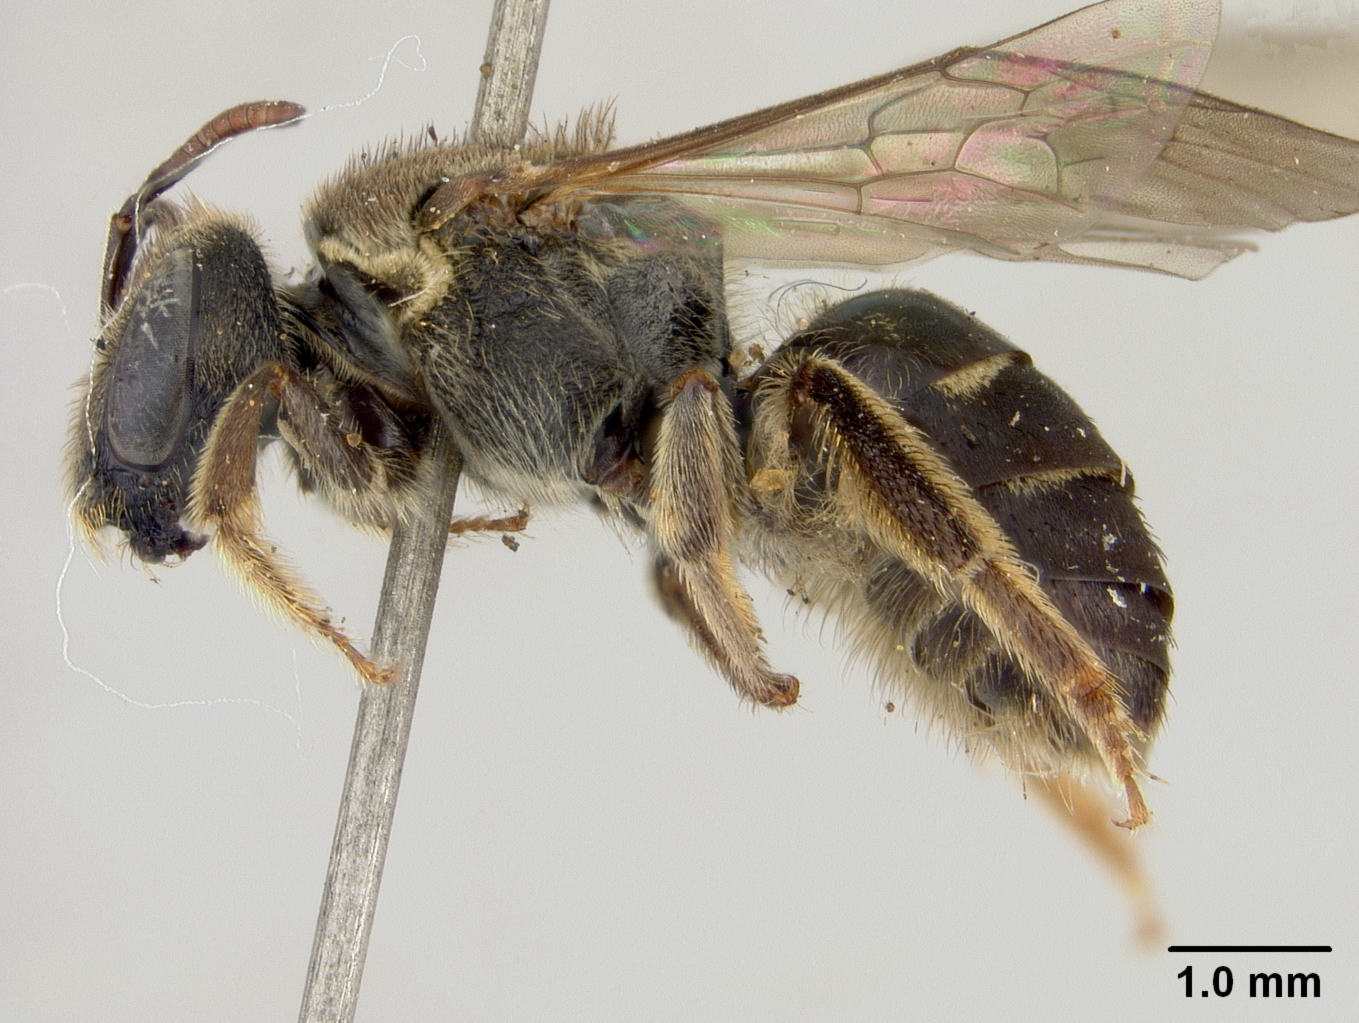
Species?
Halictus banahaonis
